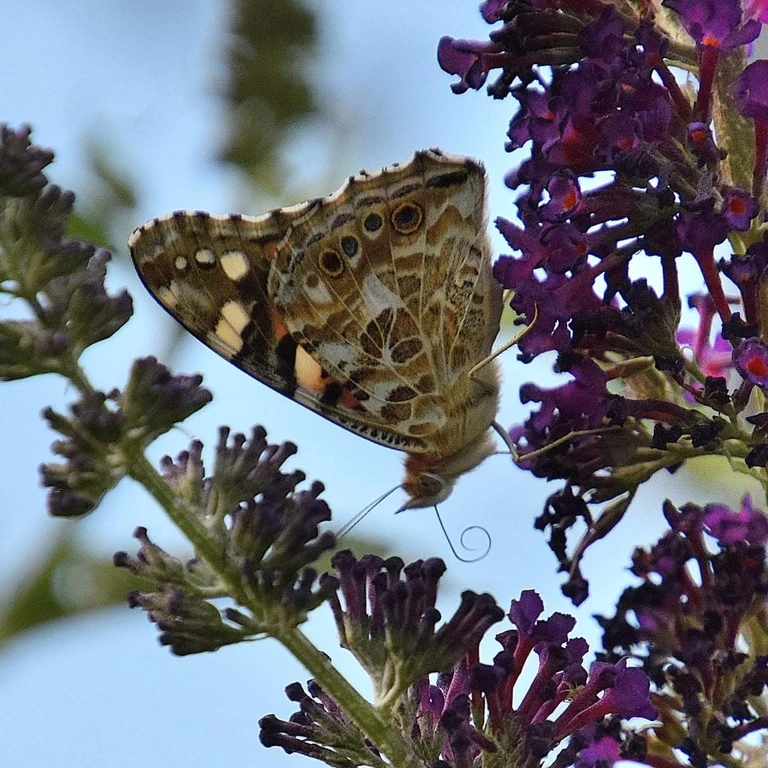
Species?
Vanessa cardui
